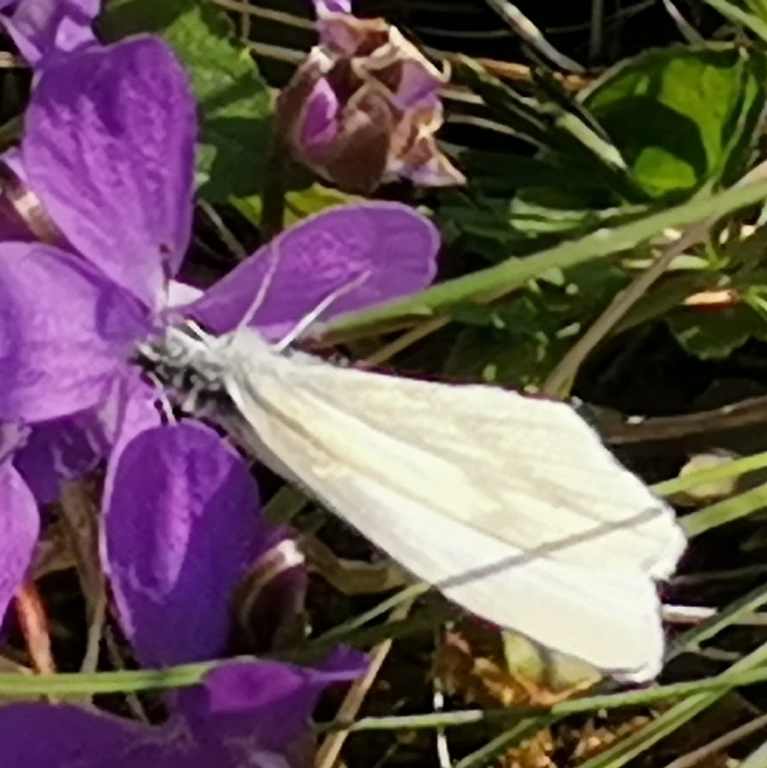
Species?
Leptidea sinapis/juvernica
